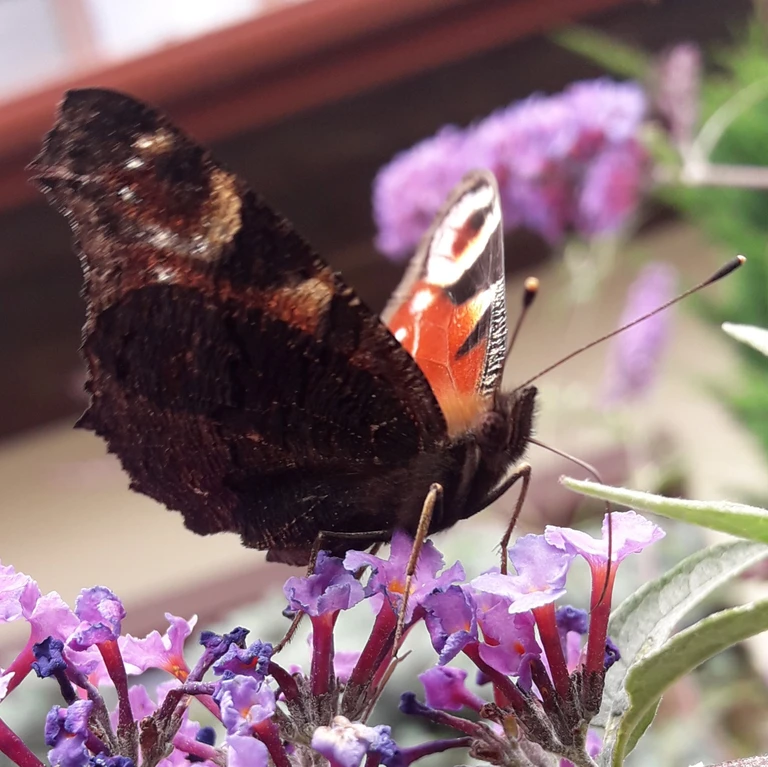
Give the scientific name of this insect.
Aglais io
